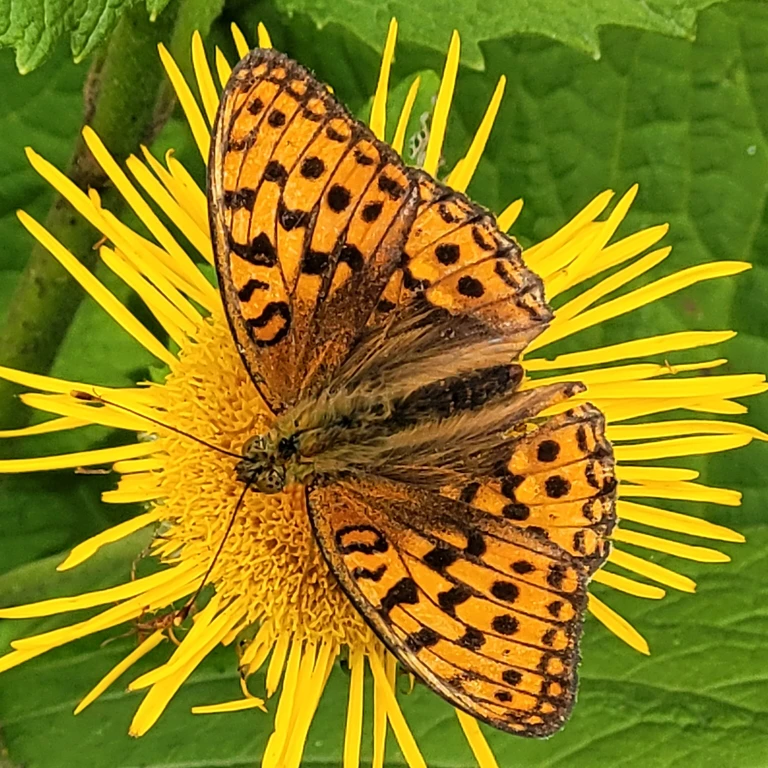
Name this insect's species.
Fabriciana adippe
